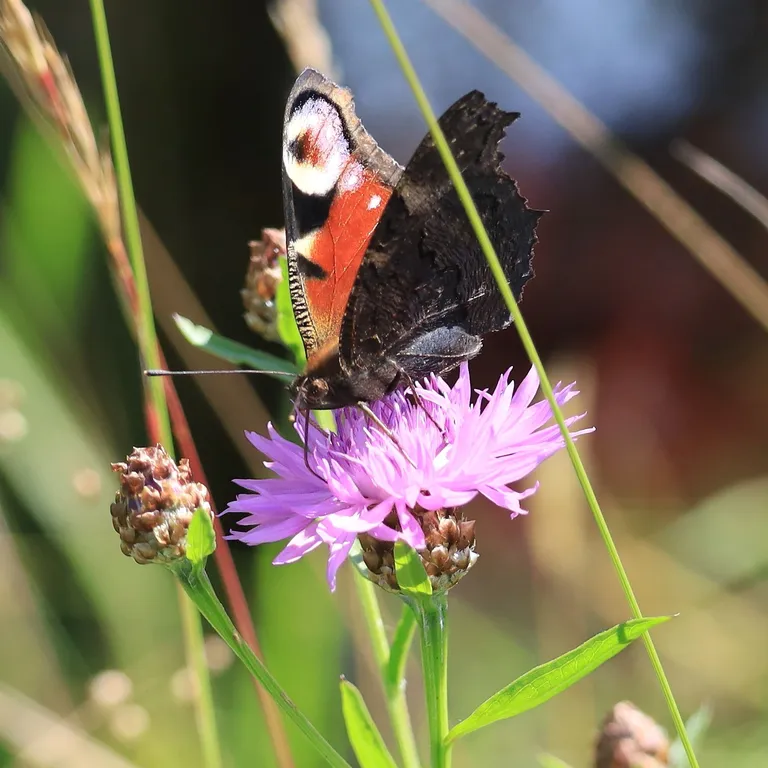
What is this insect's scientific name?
Aglais io
